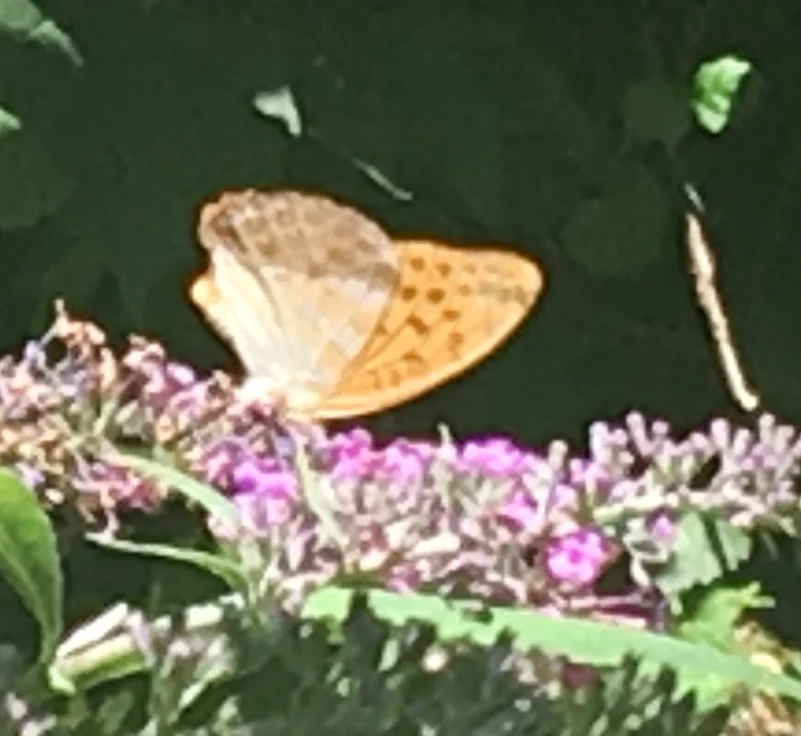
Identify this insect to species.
Argynnis paphia
